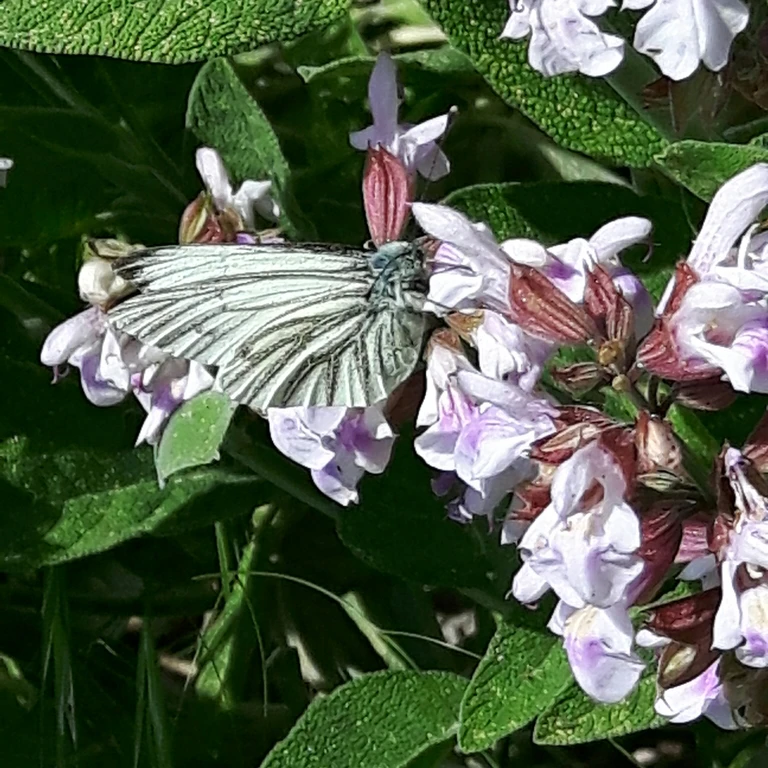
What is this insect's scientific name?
Pieris napi
